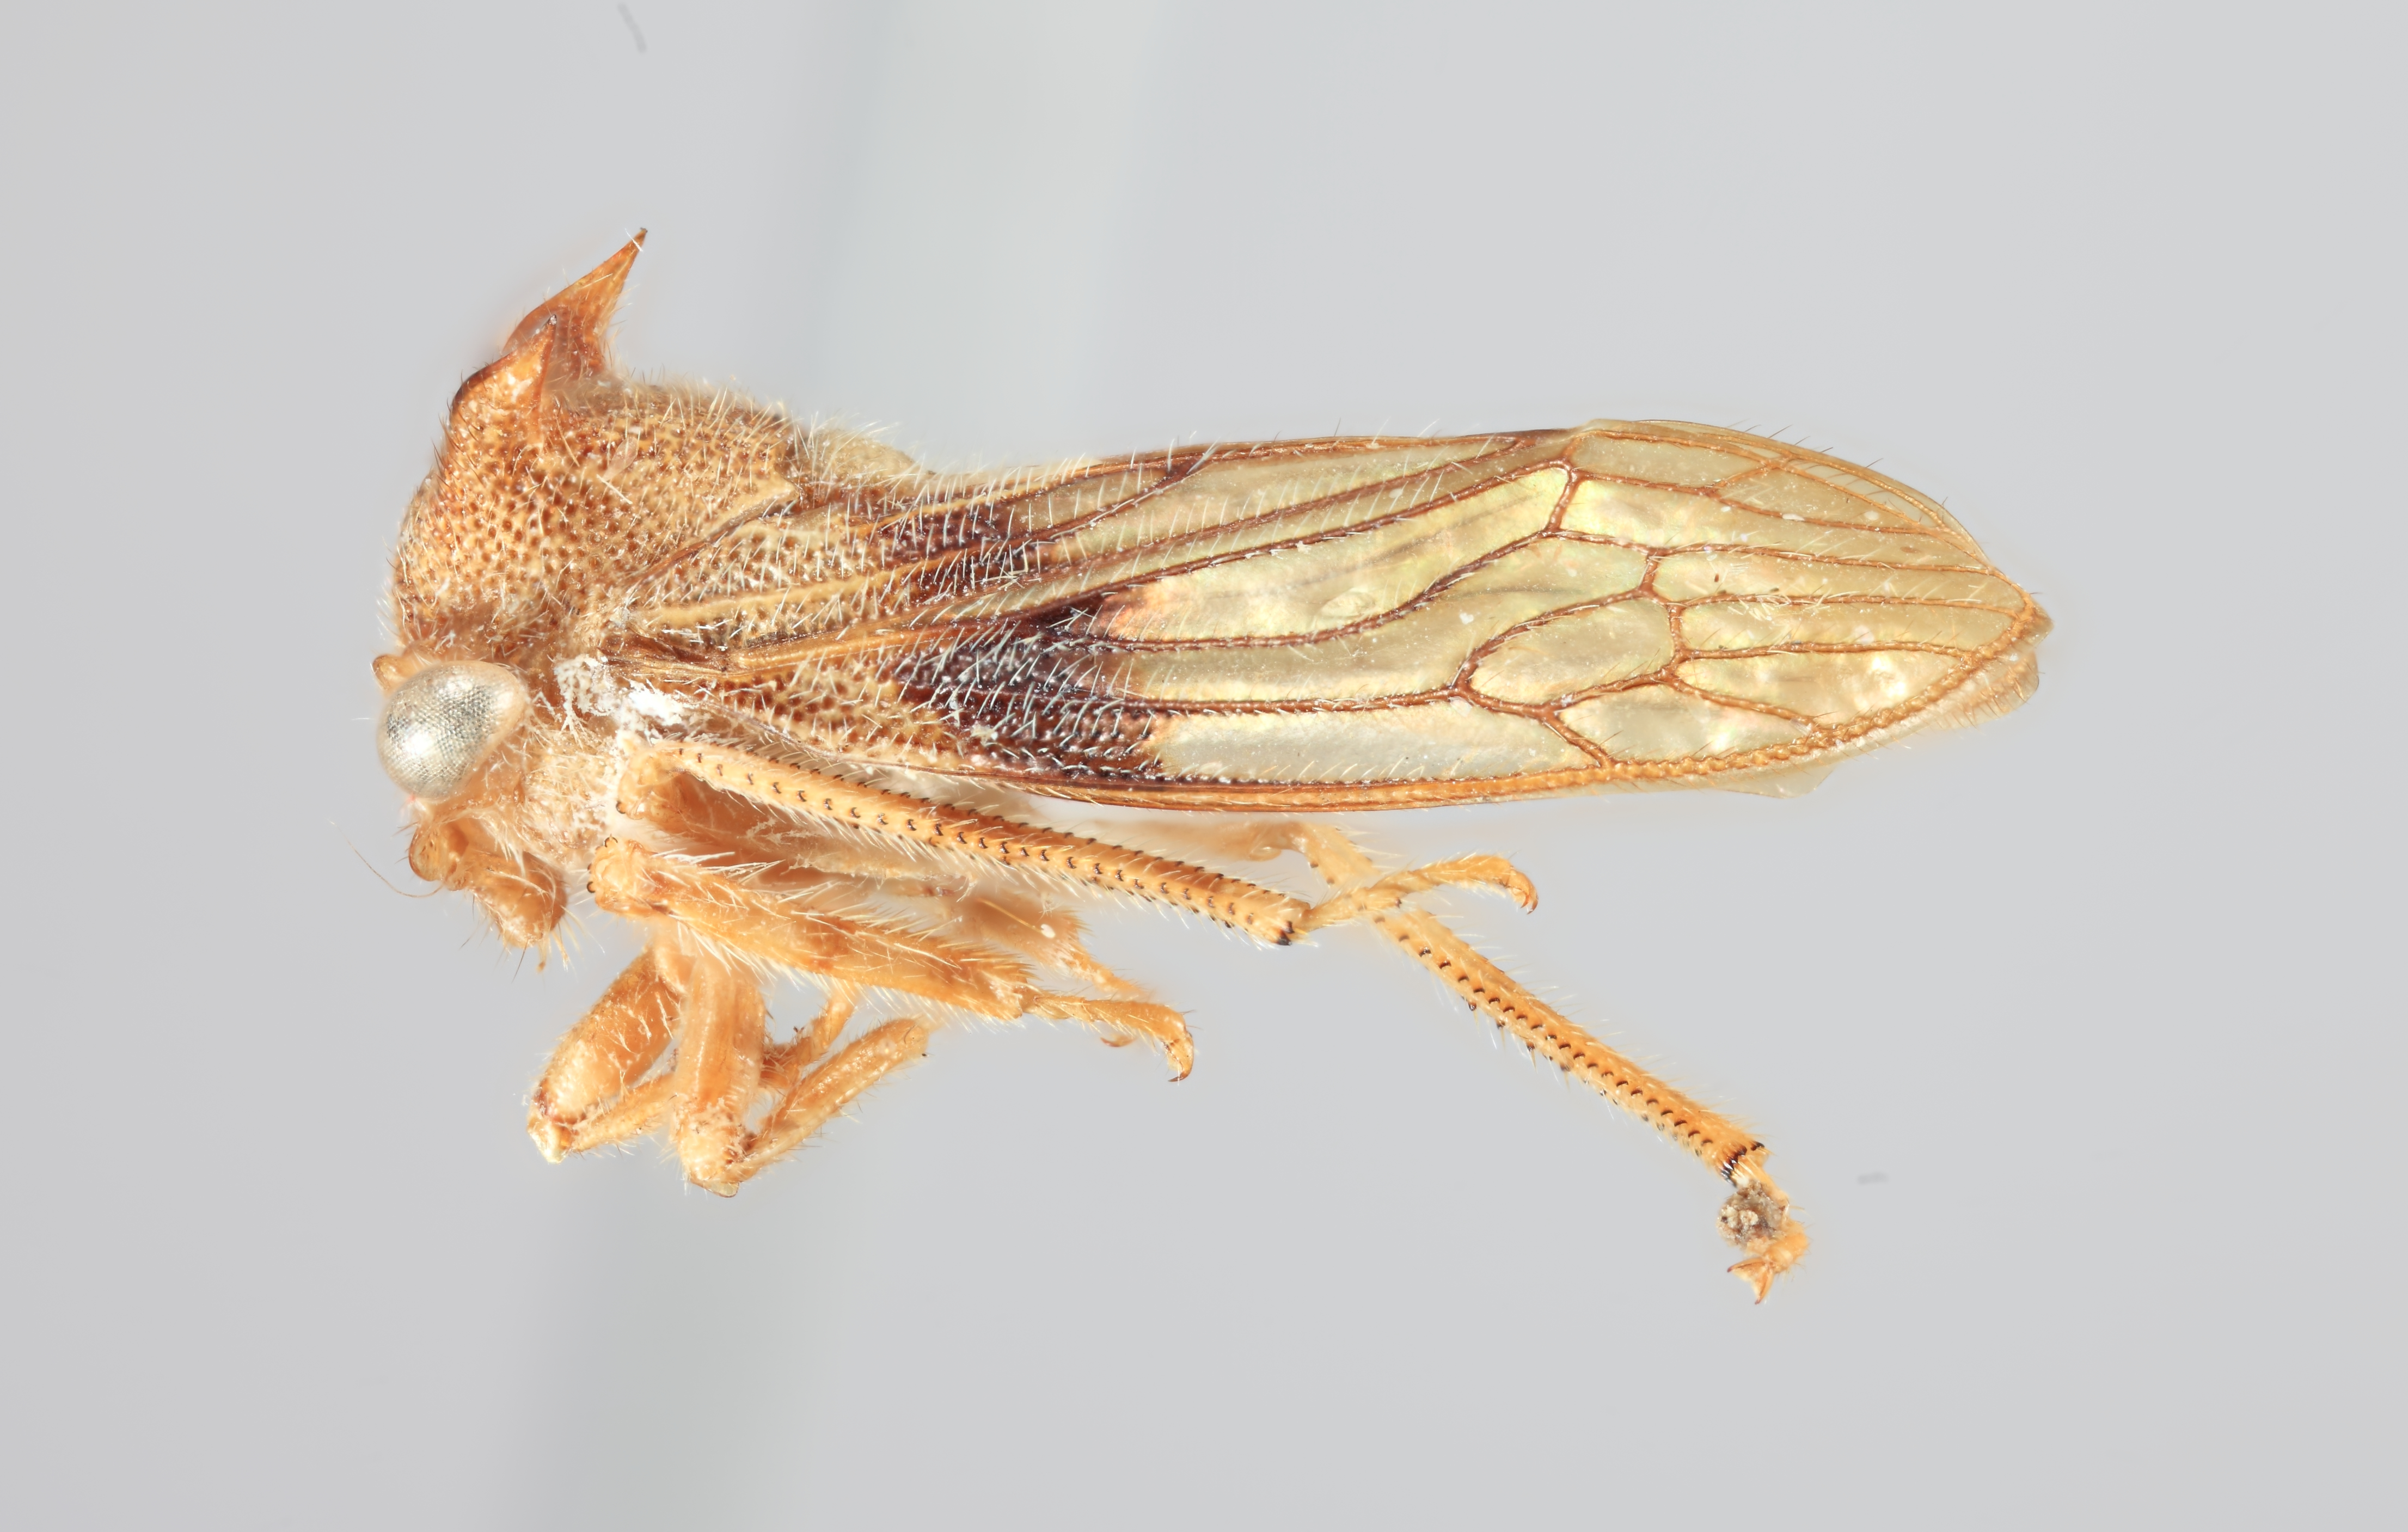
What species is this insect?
Tolania reflexa
